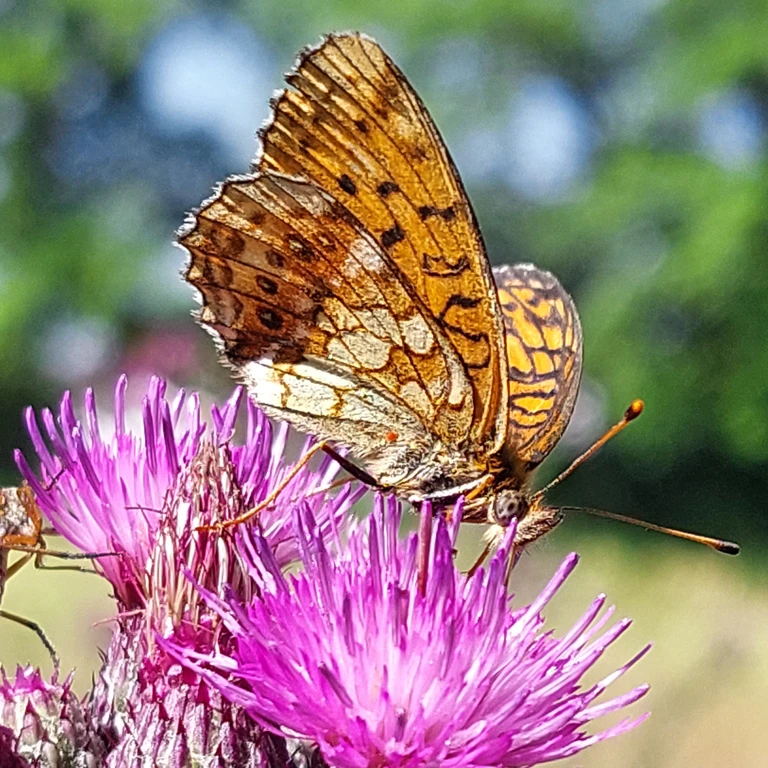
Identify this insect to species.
Brenthis ino
